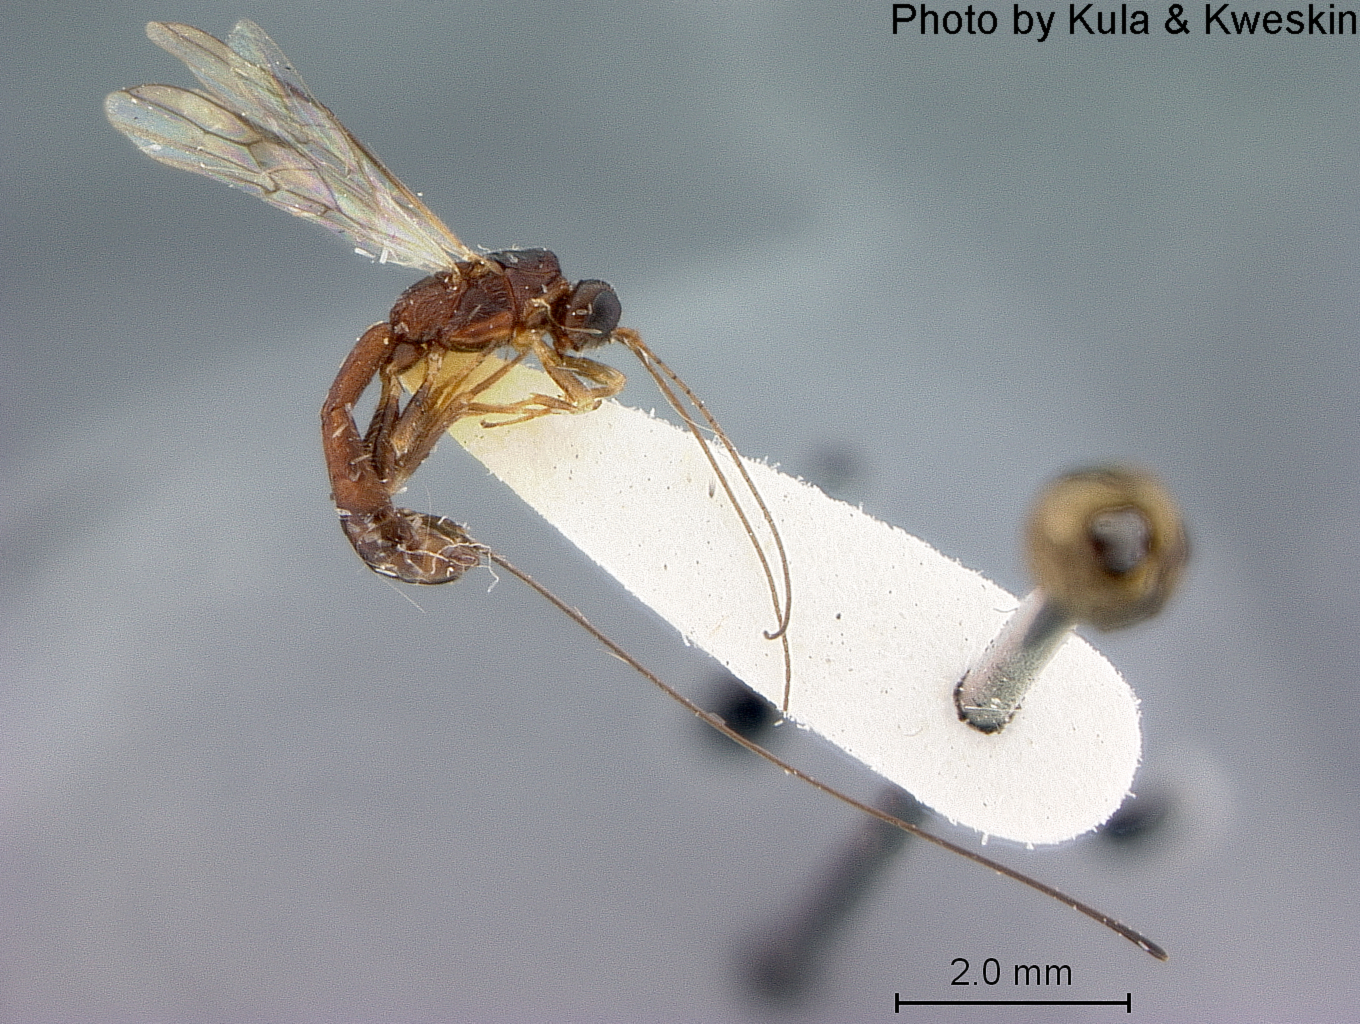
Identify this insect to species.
Acrophasmus arizonensis
